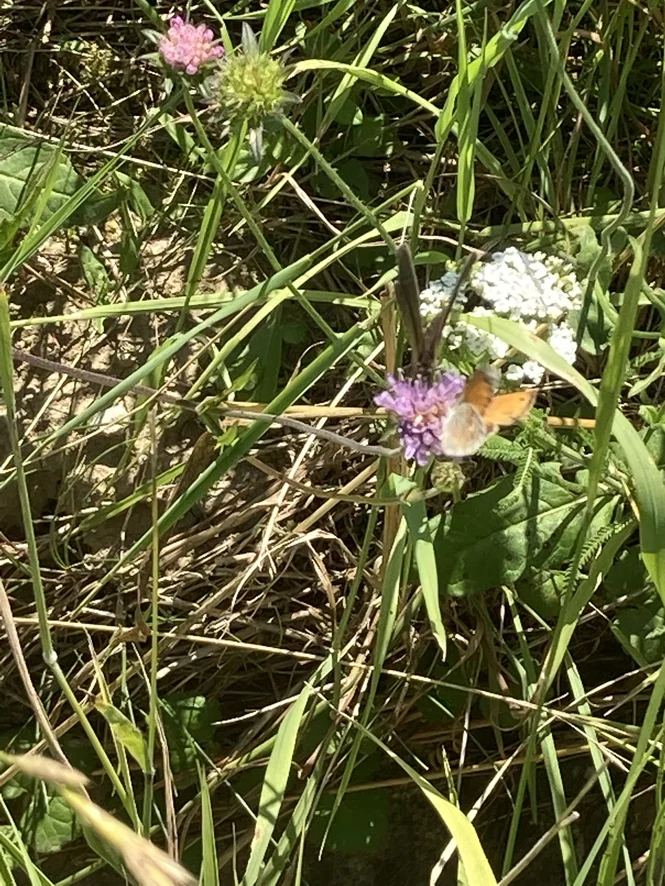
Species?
Coenonympha pamphilus
